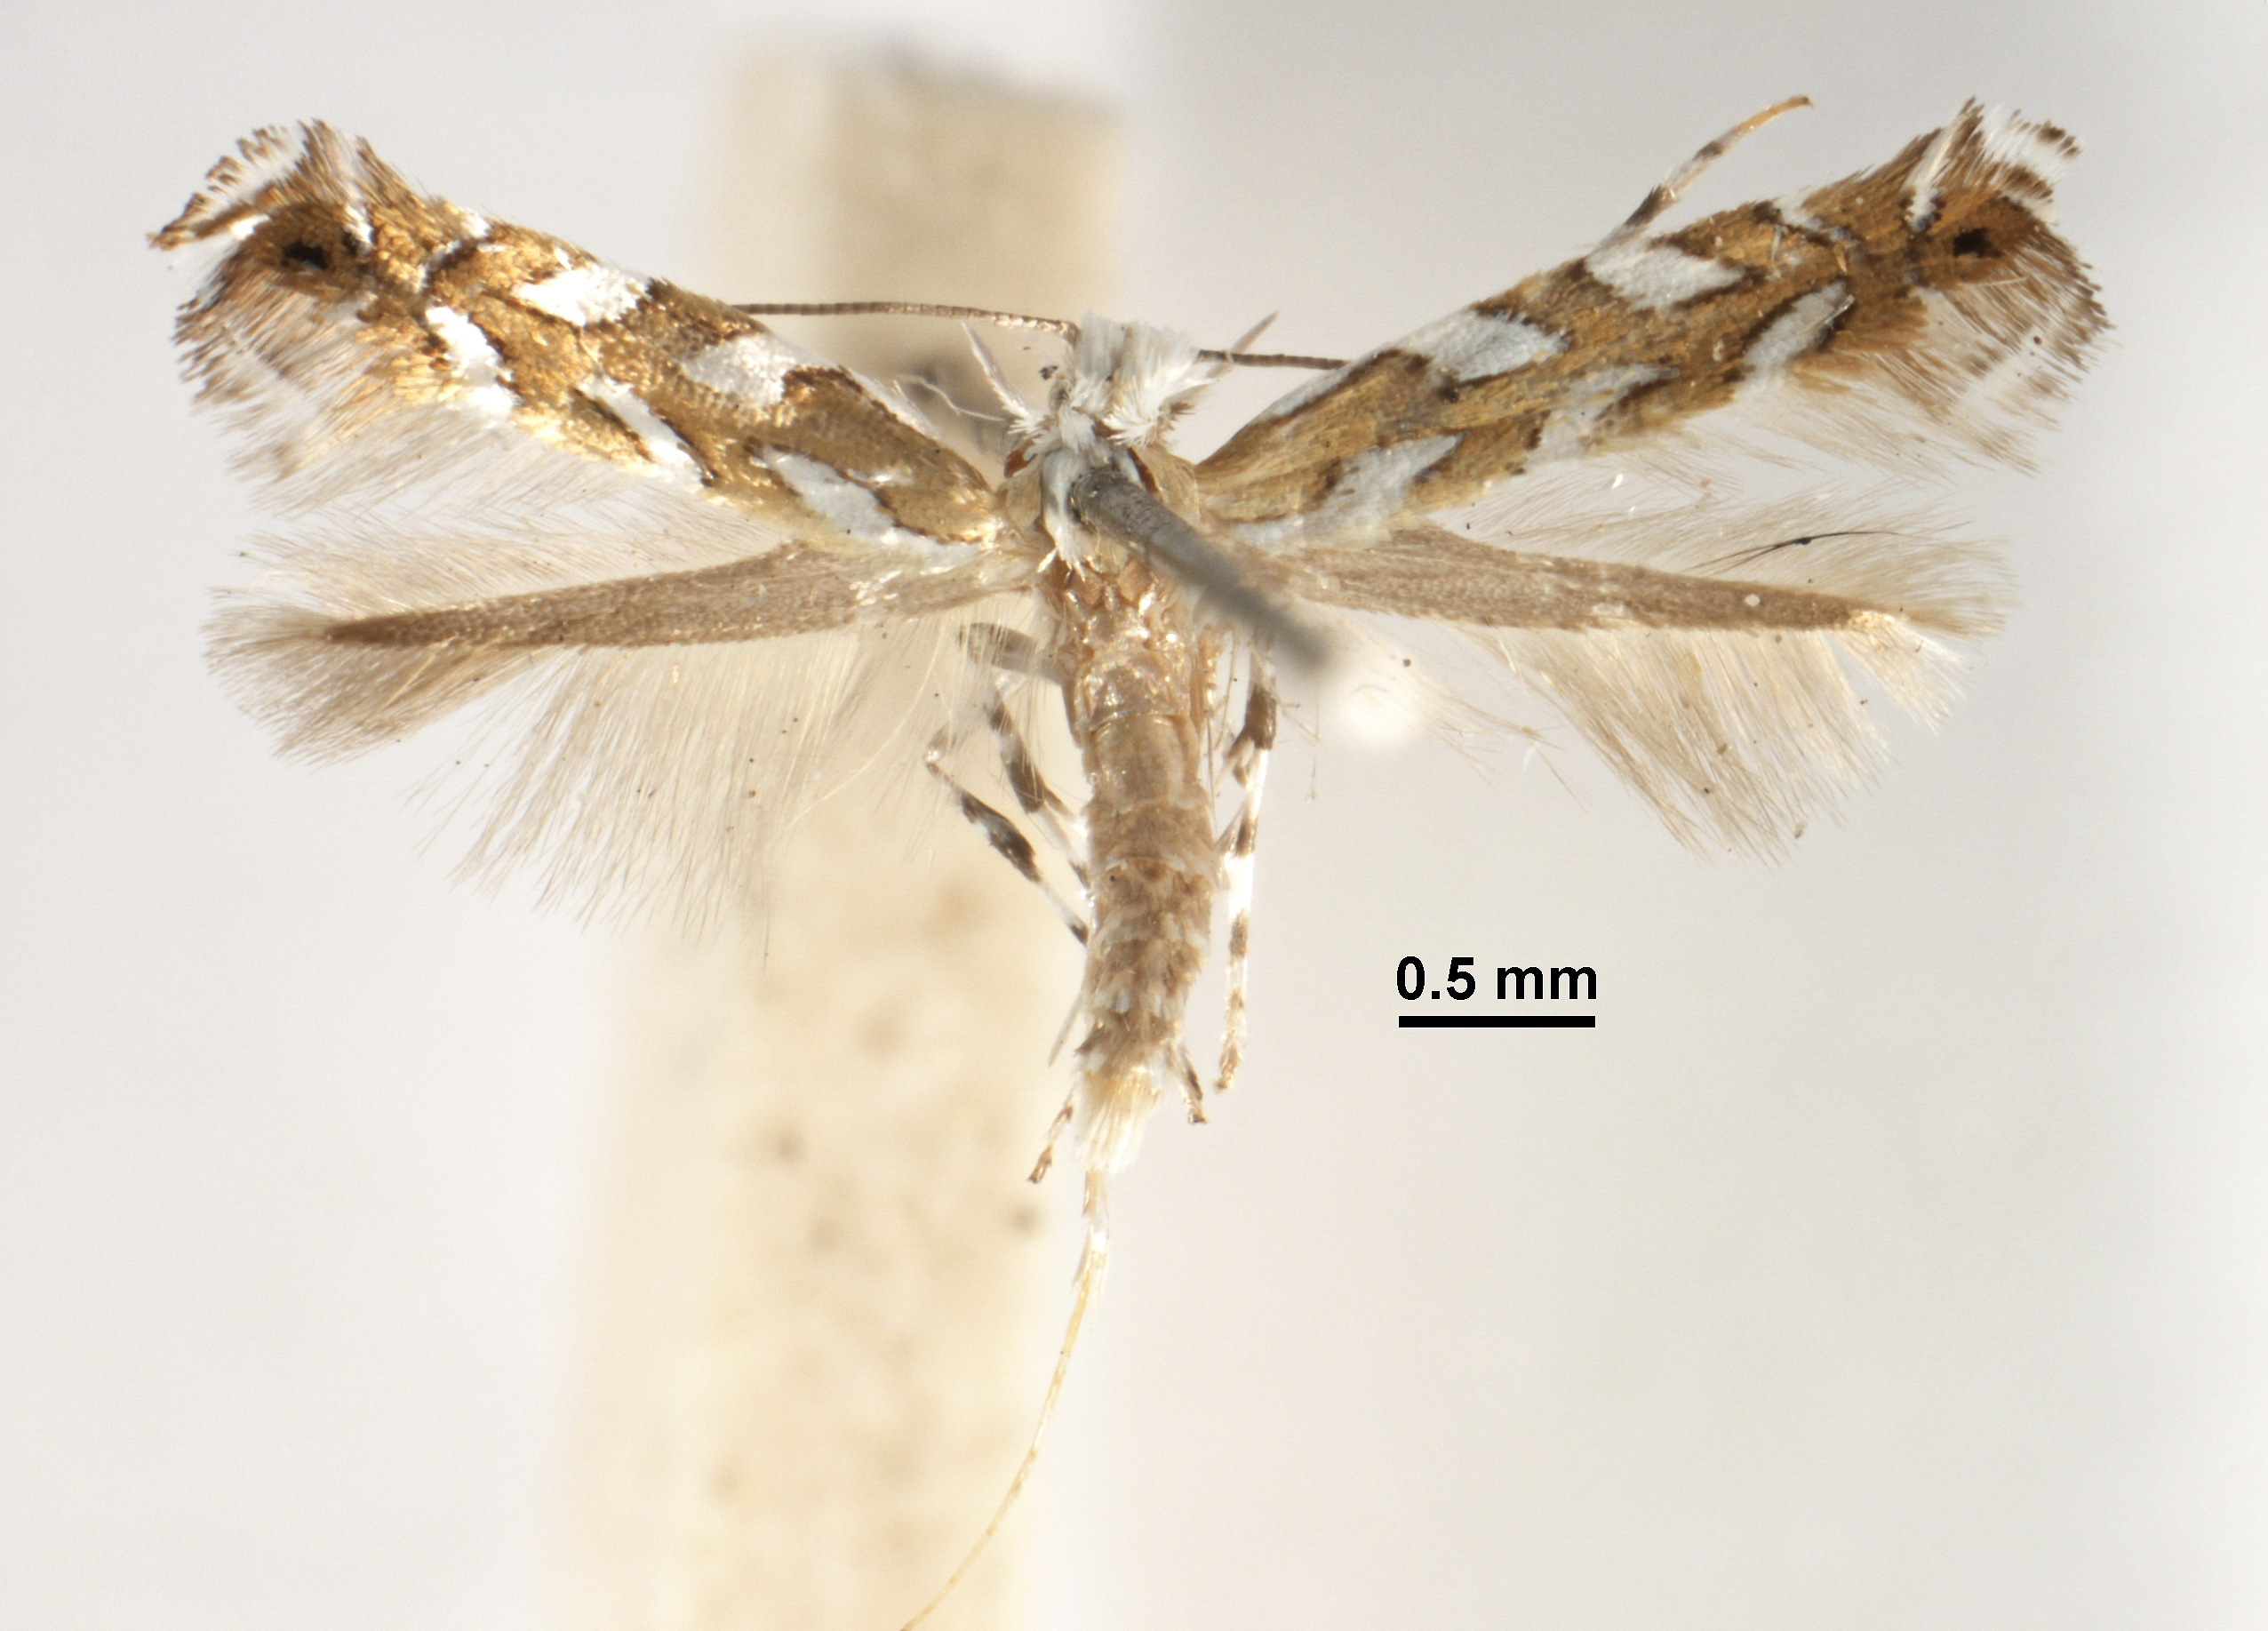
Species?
Aristaea pavoniella
